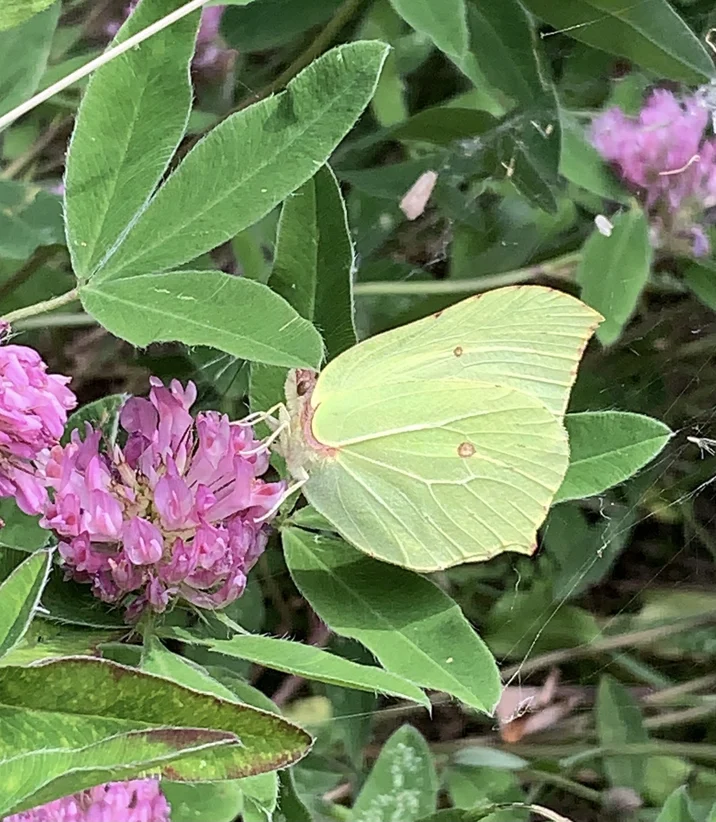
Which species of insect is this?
Gonepteryx rhamni
